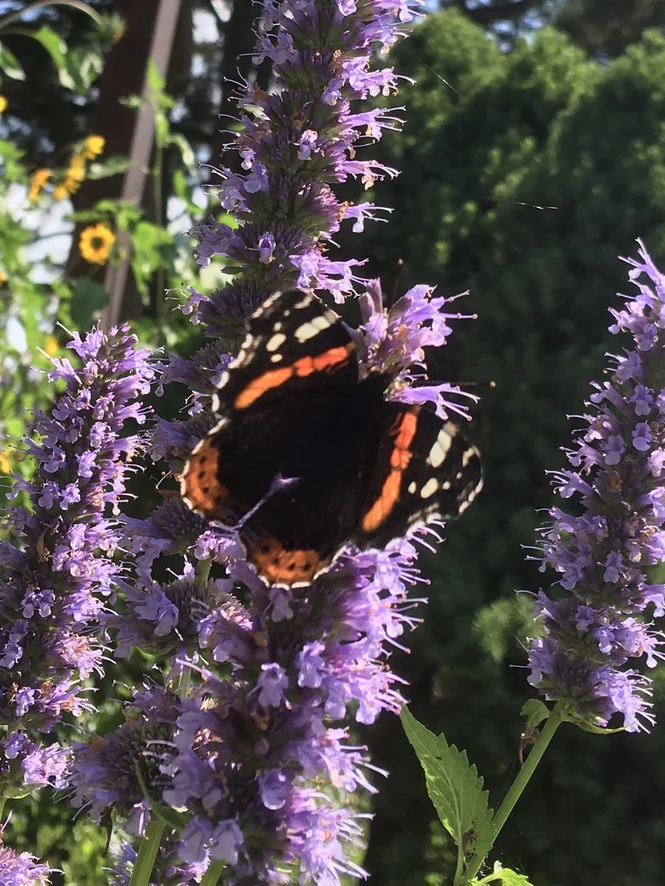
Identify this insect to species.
Vanessa atalanta
